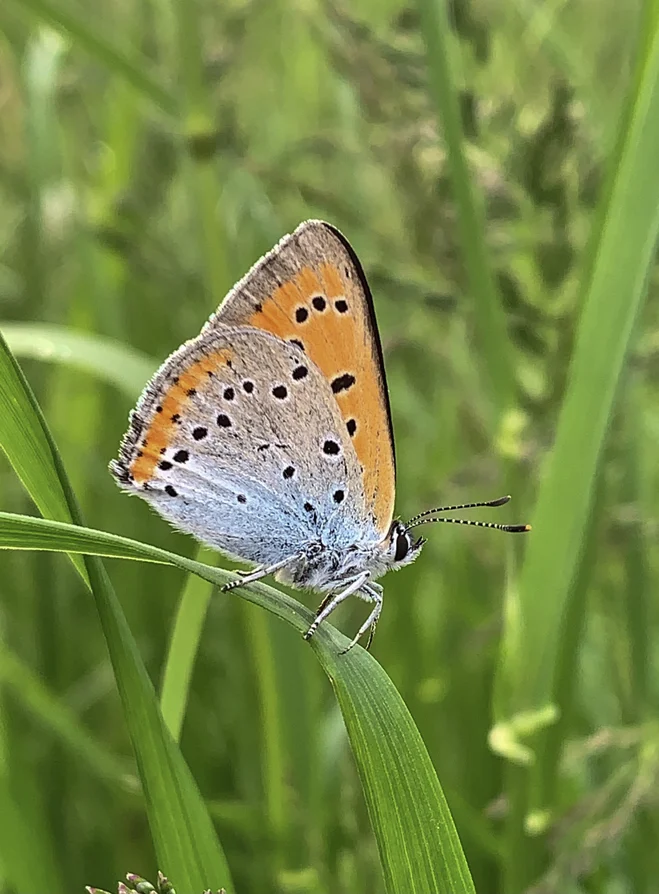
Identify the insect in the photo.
Lycaena dispar
